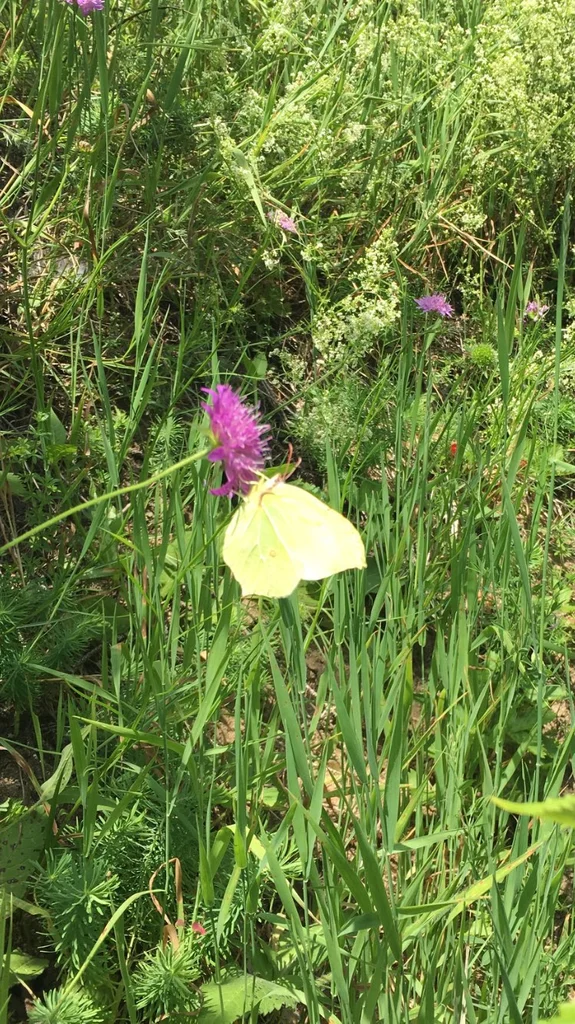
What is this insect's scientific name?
Gonepteryx rhamni
